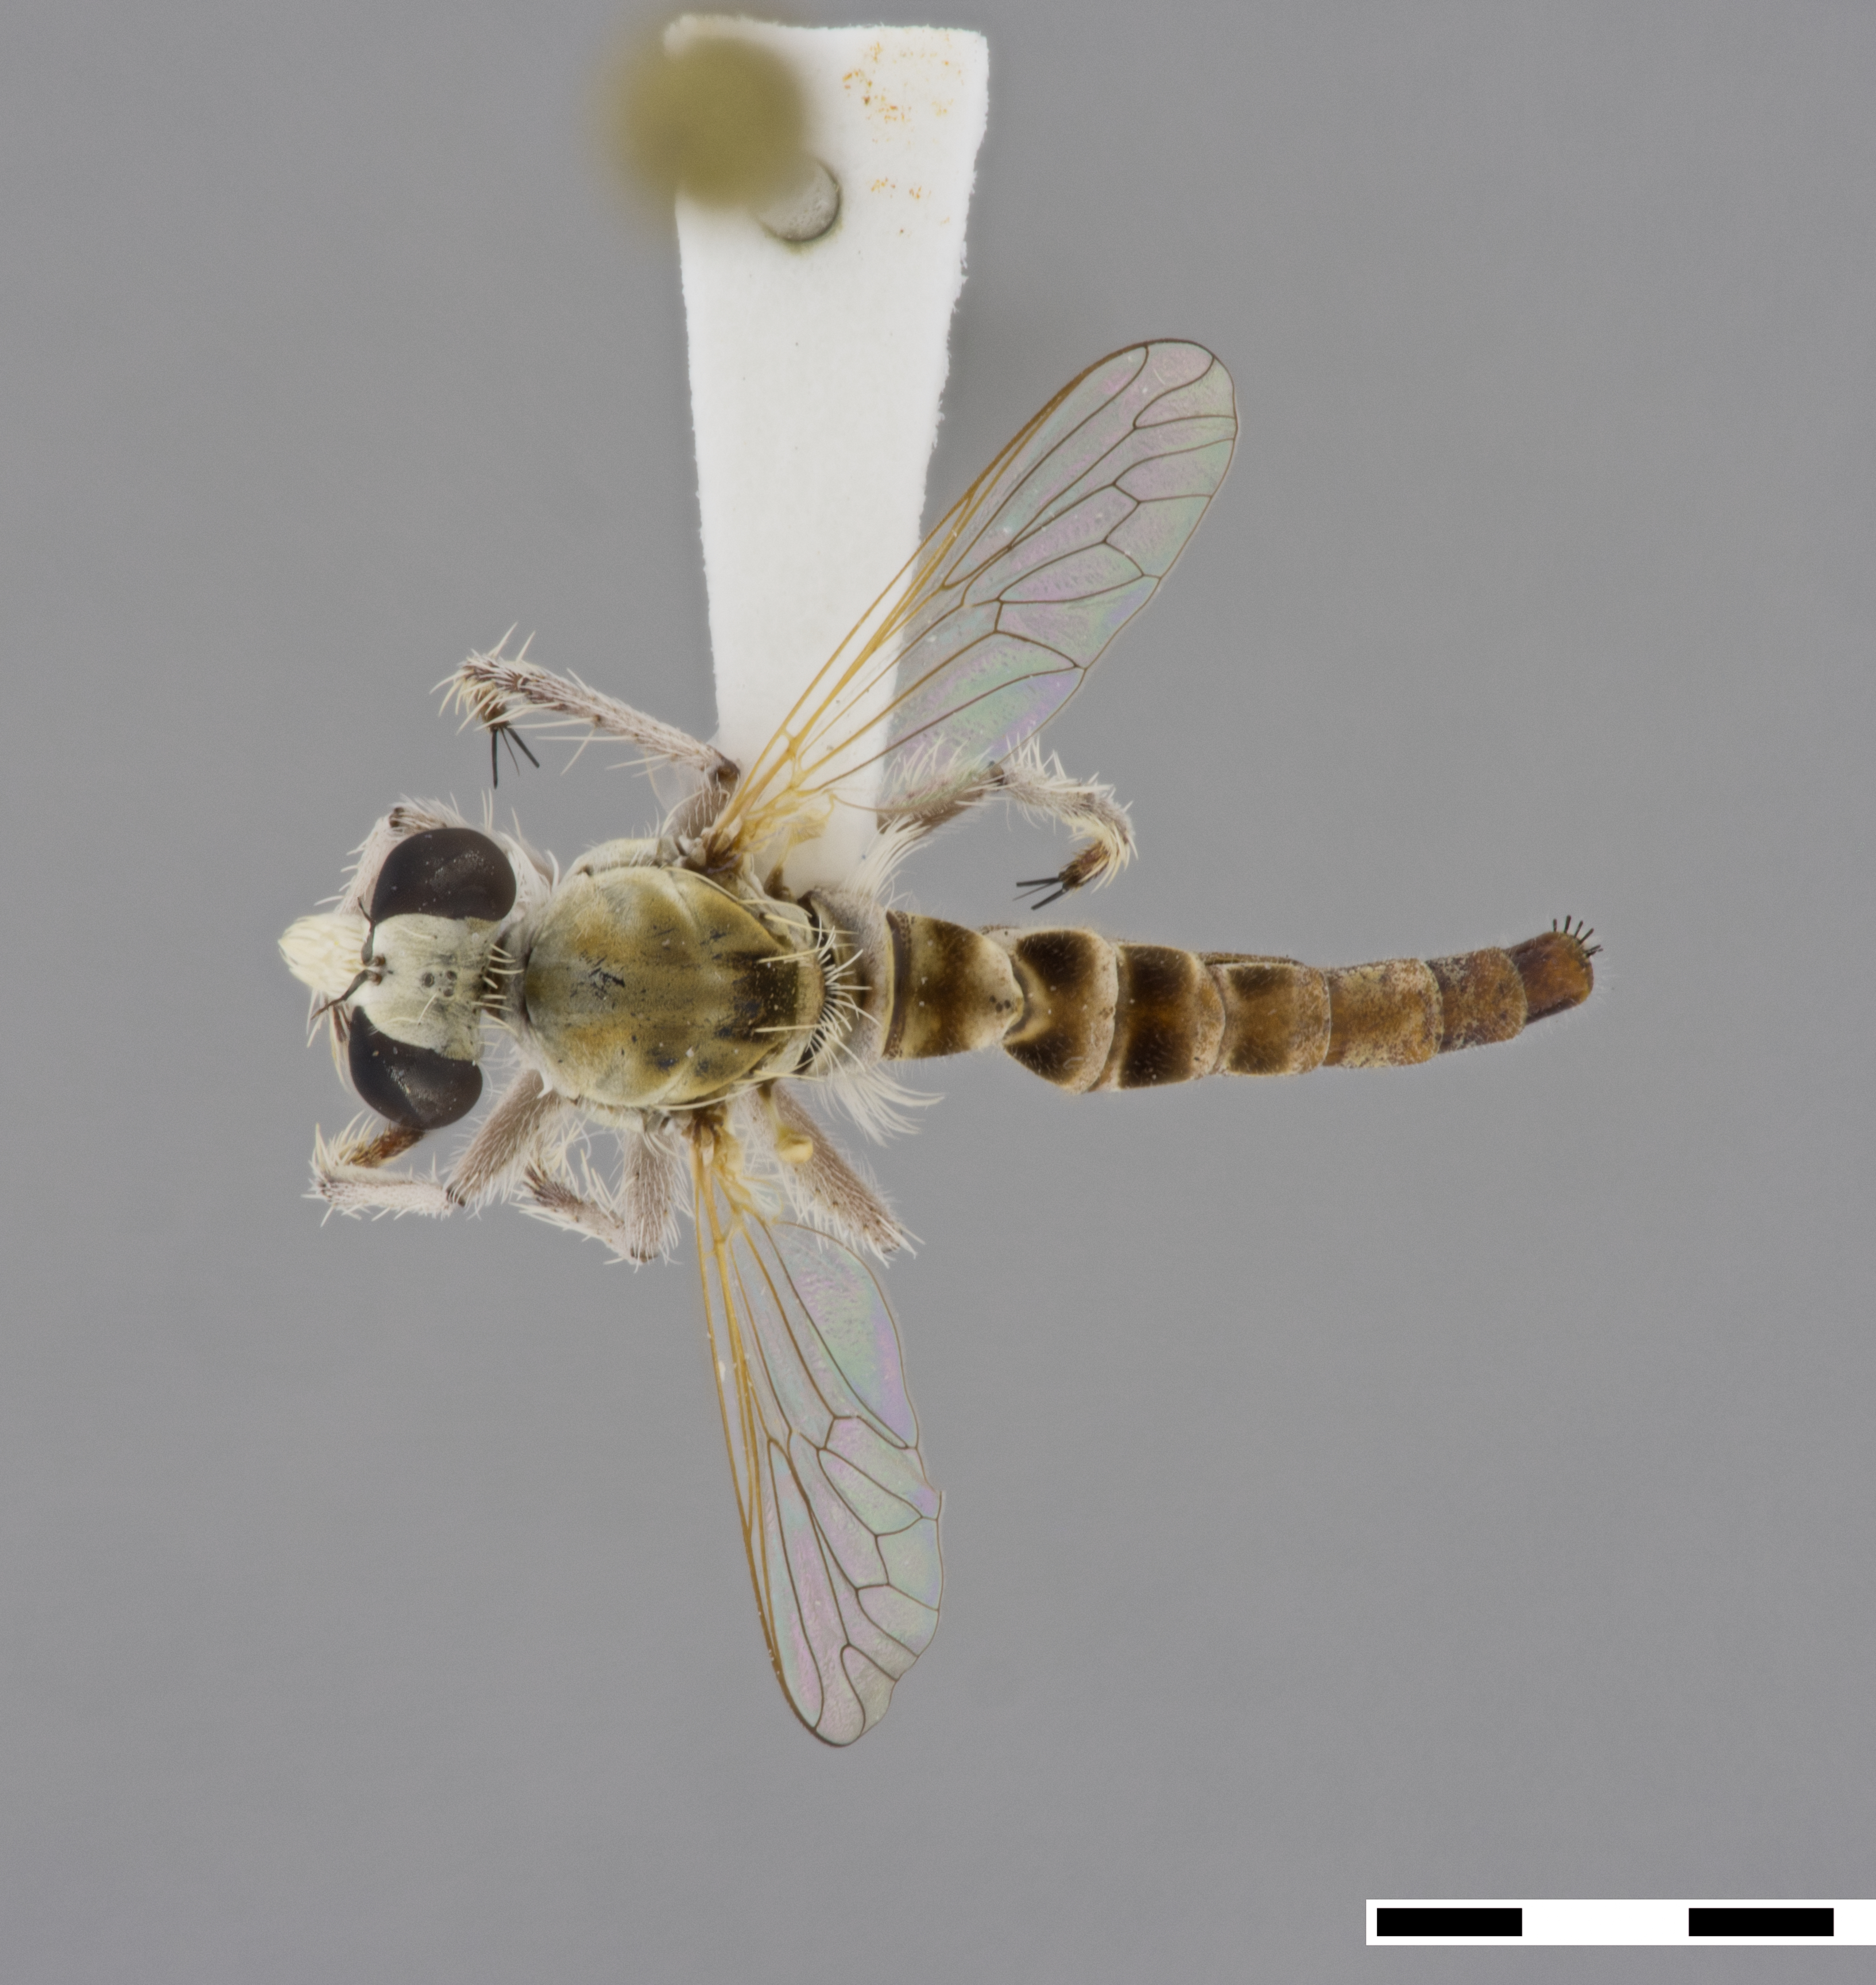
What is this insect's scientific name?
Rhadinus tewfiki
